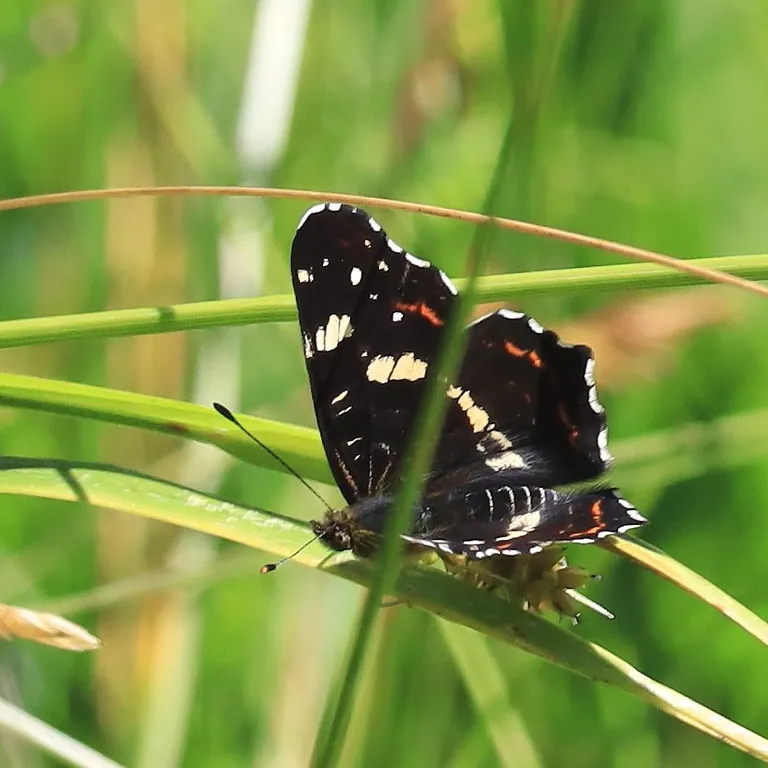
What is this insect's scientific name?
Araschnia levana
